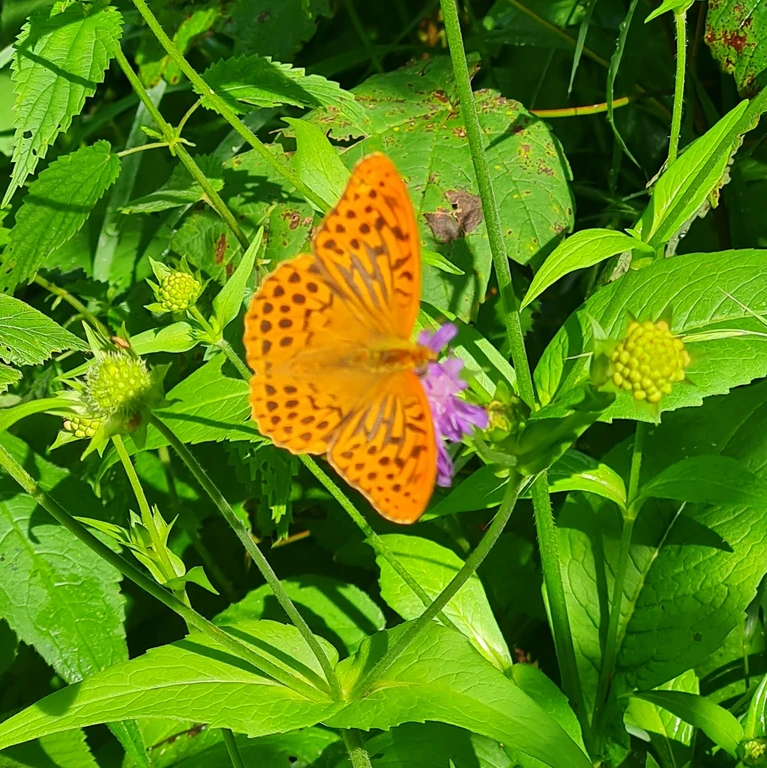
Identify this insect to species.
Argynnis paphia
